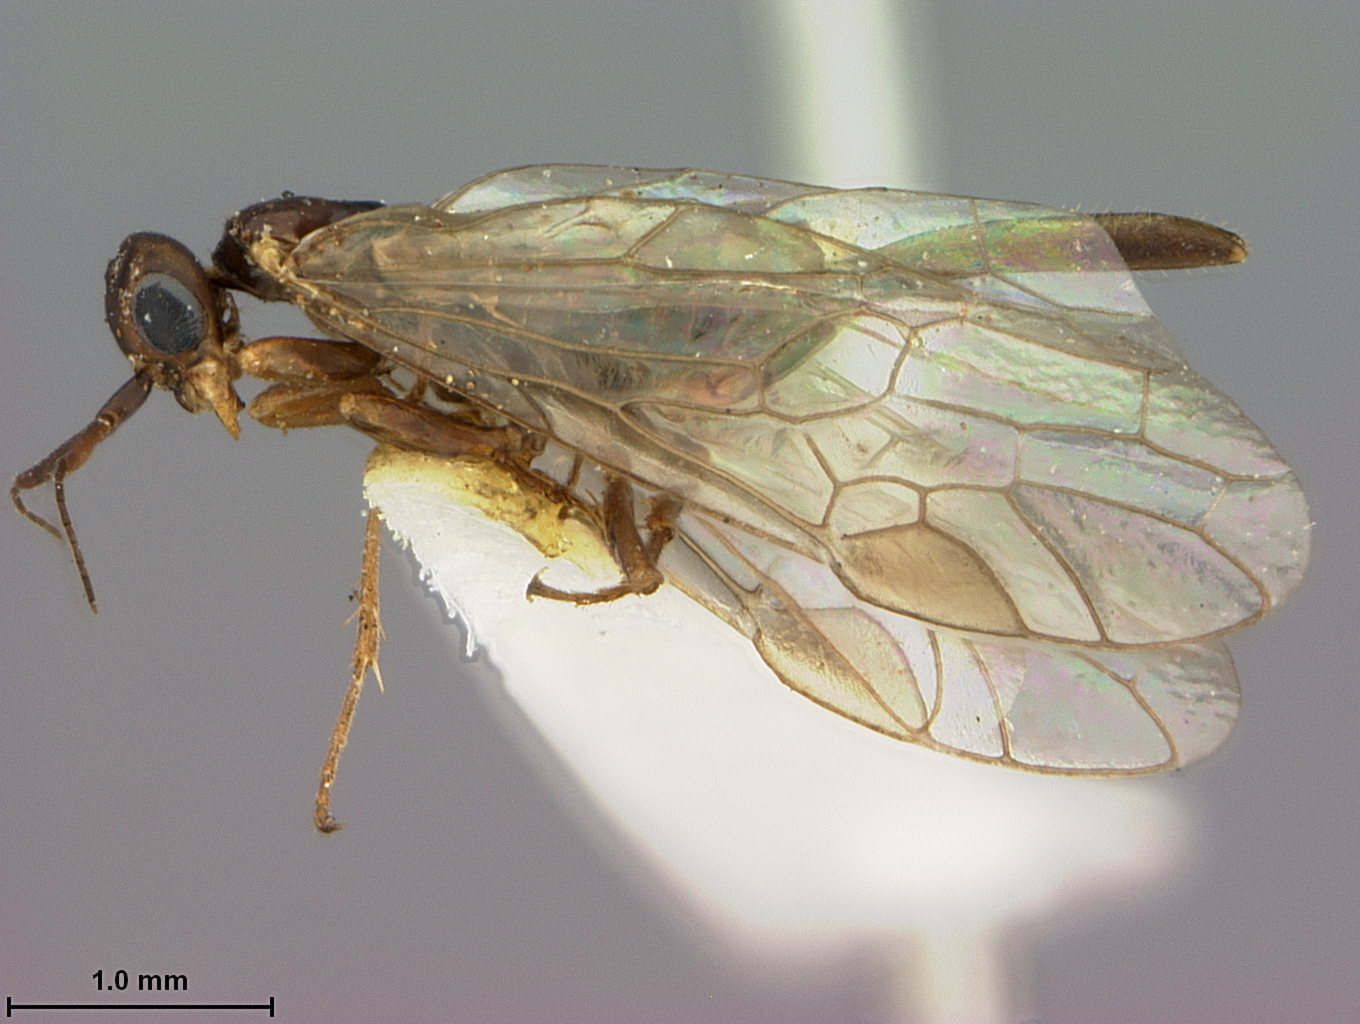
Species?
Xyela winnemanae
